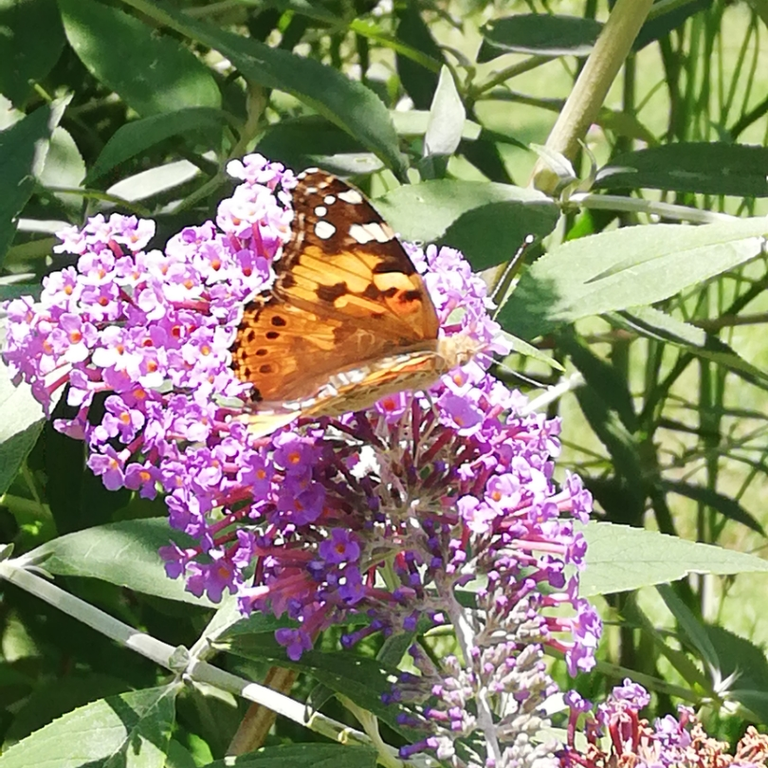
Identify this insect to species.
Vanessa cardui
